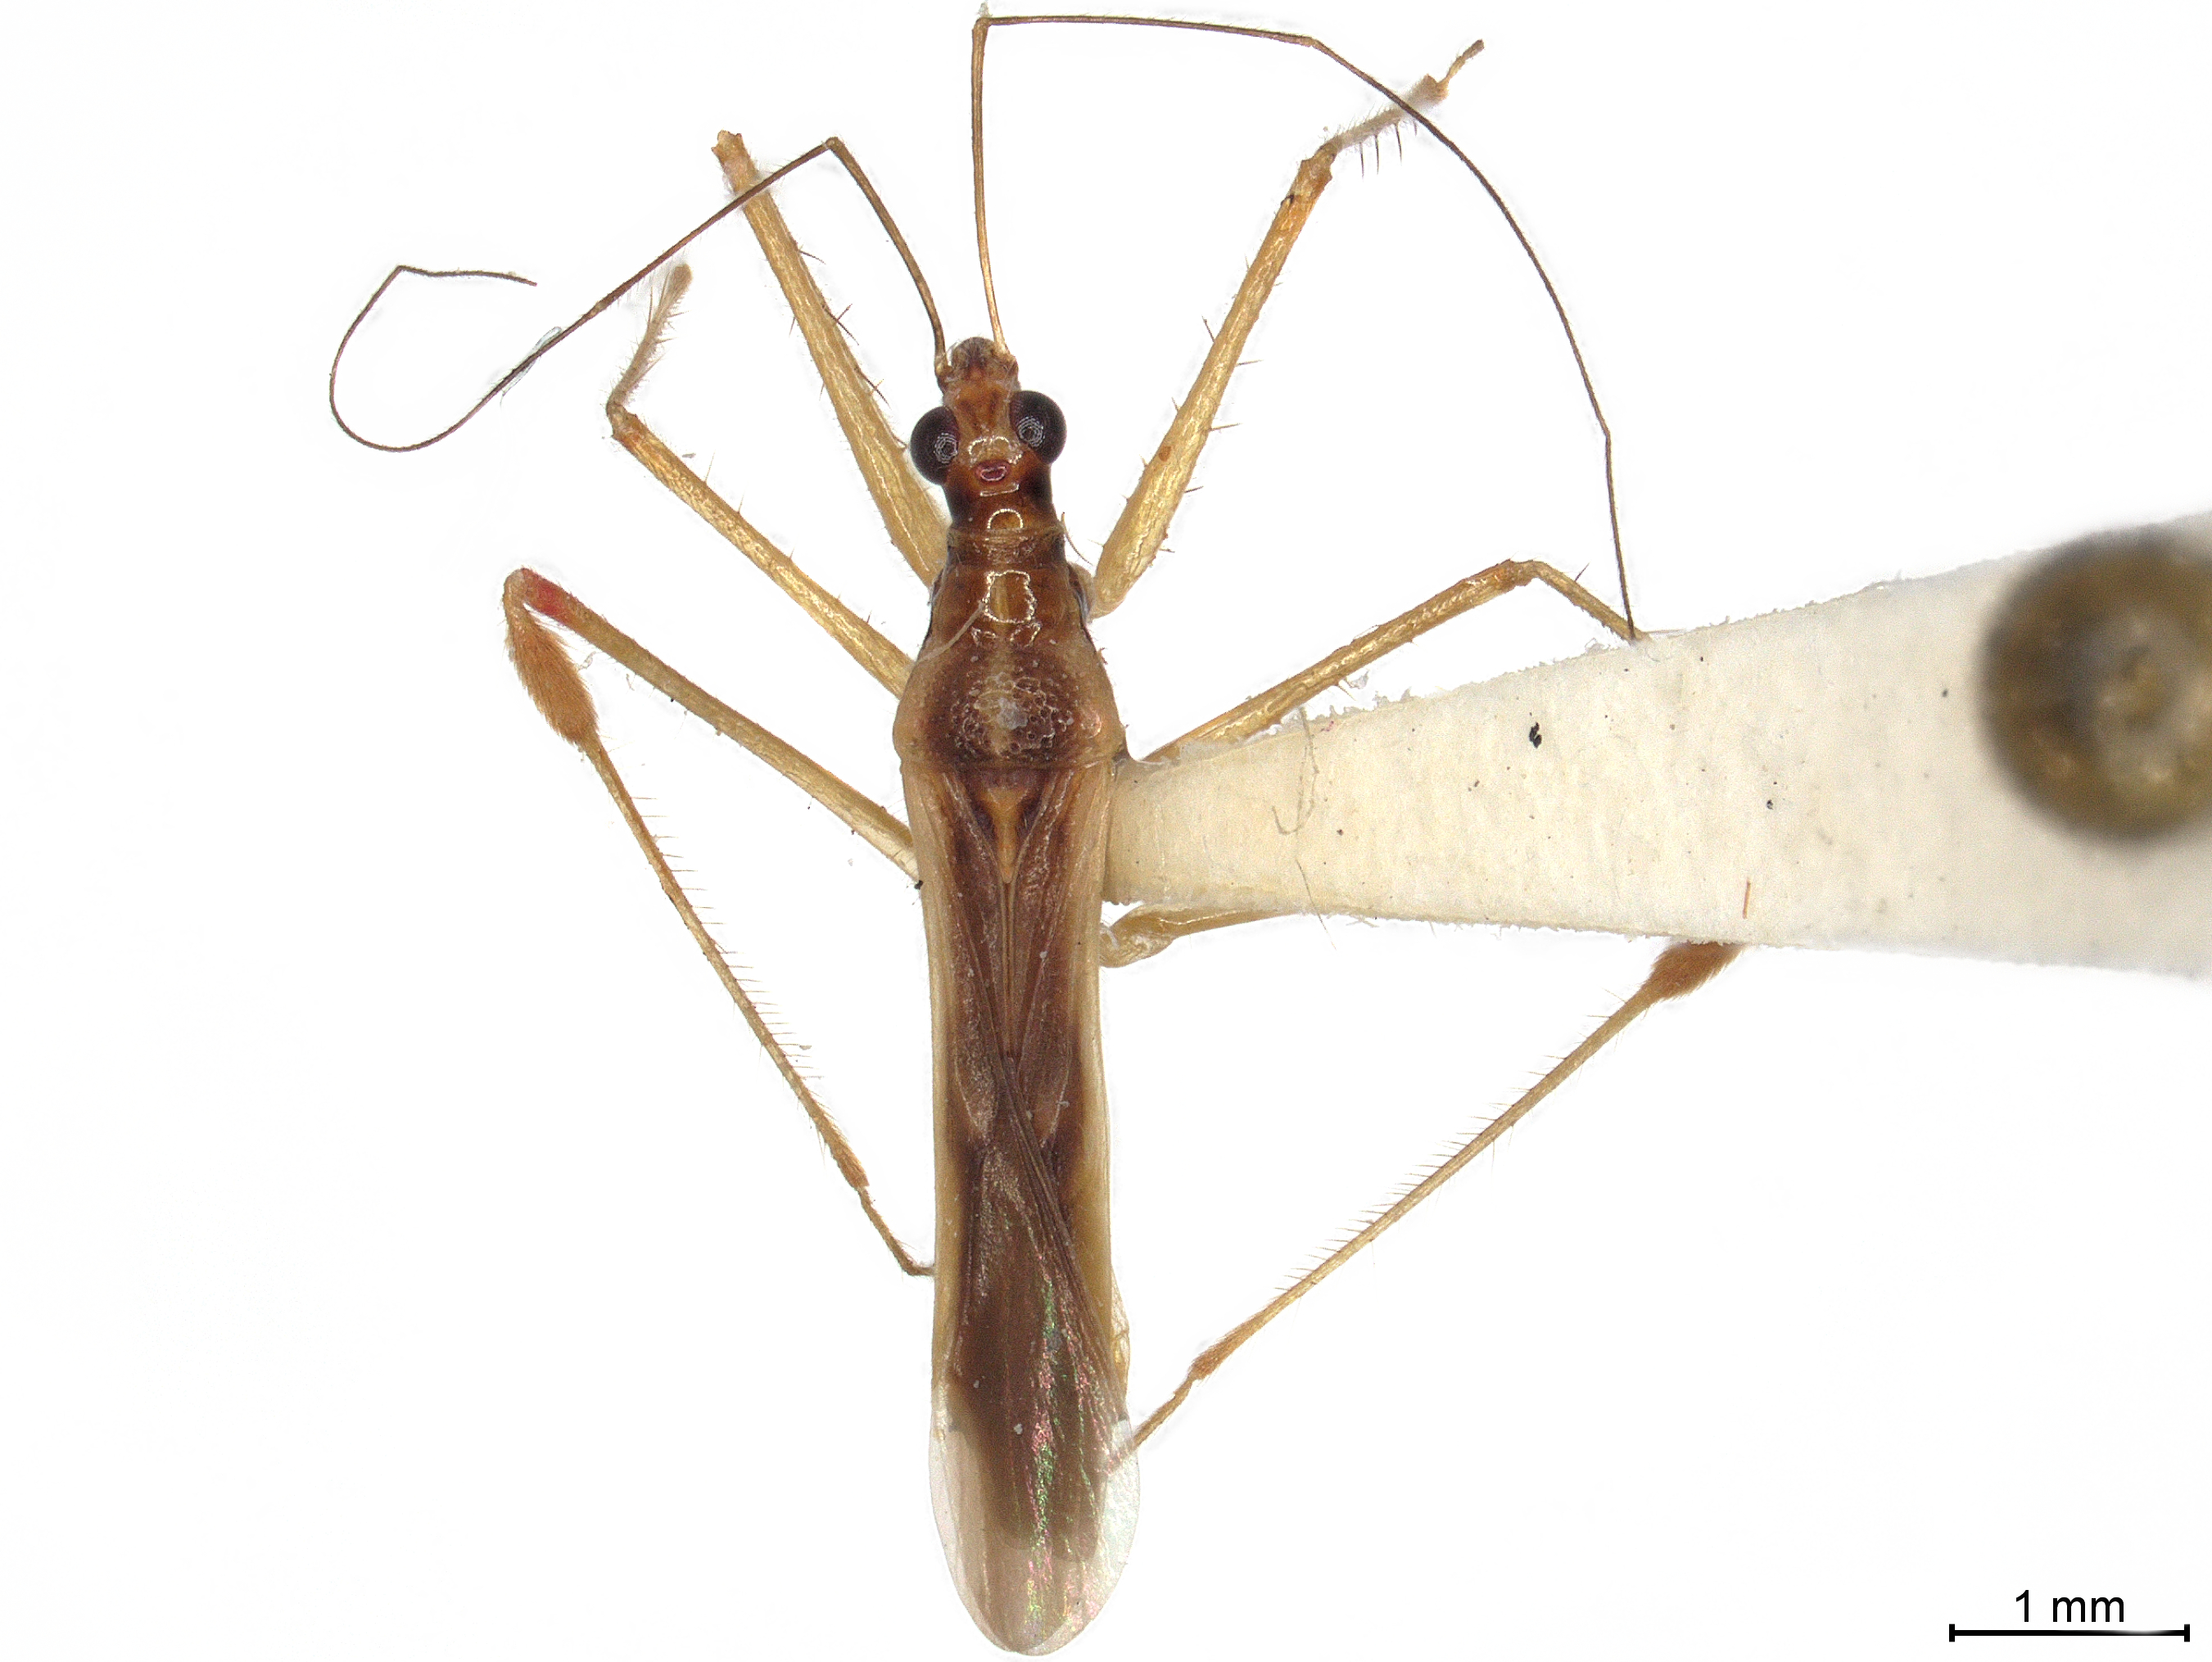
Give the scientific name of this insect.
Arbela nitidula
